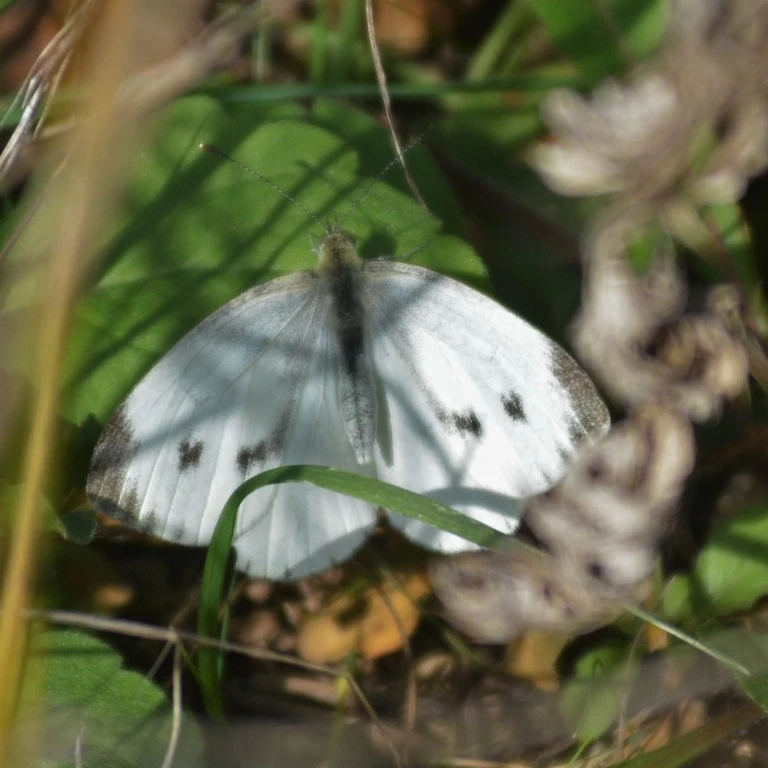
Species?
Pieris napi
